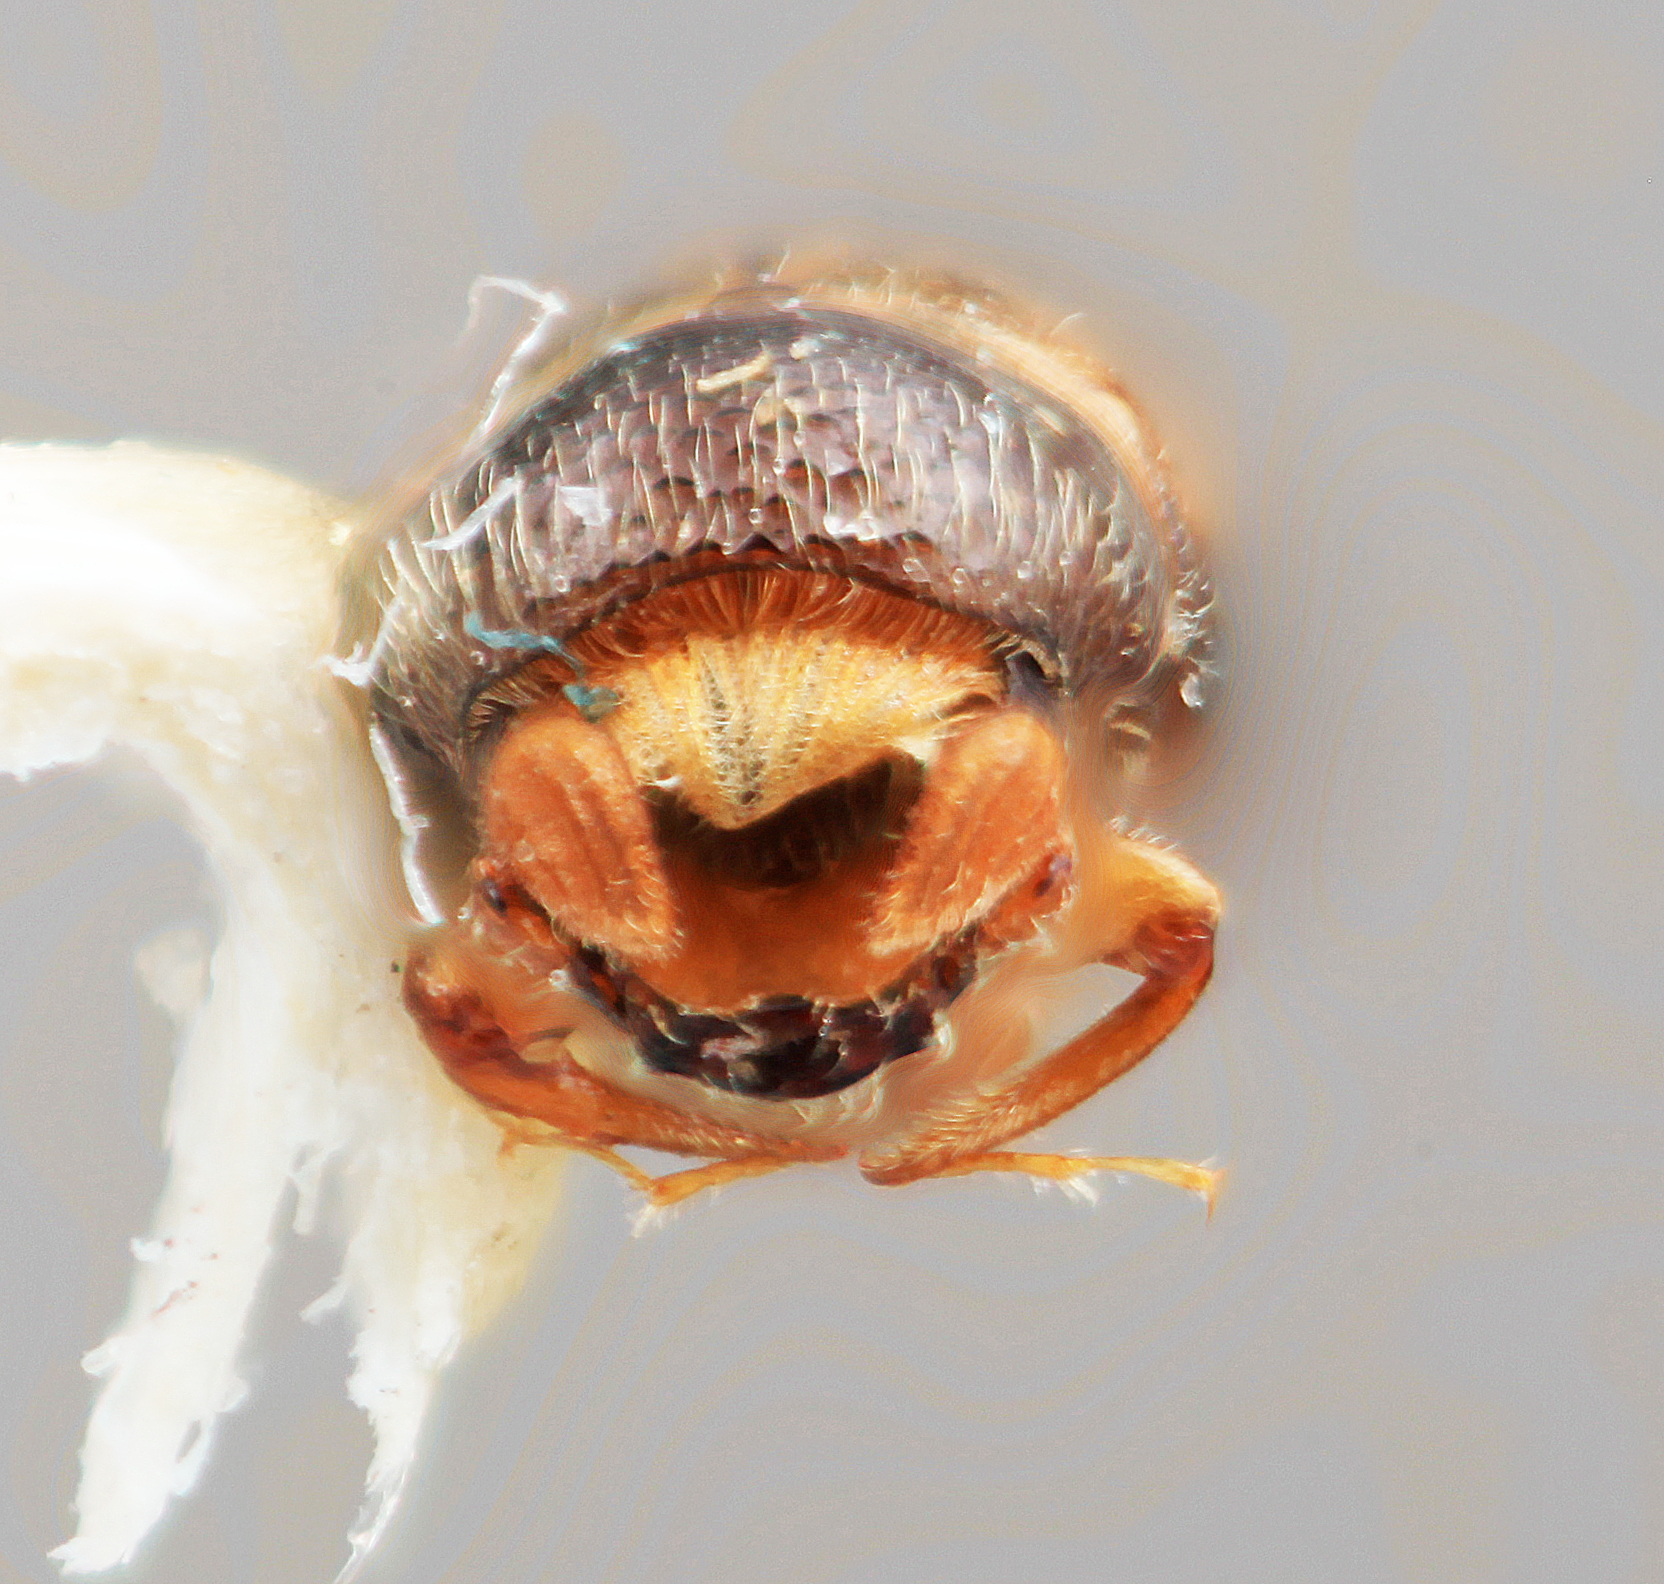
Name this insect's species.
Corthylus subserratus
